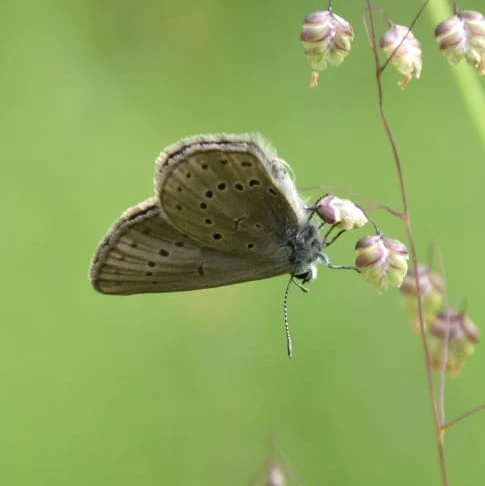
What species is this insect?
Phengaris teleius
